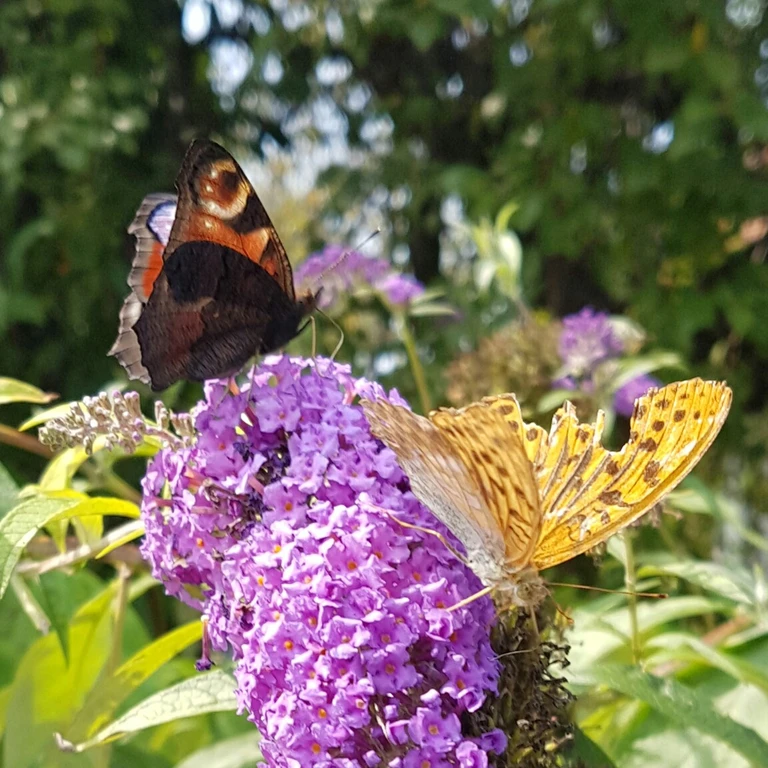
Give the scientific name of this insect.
Aglais io
